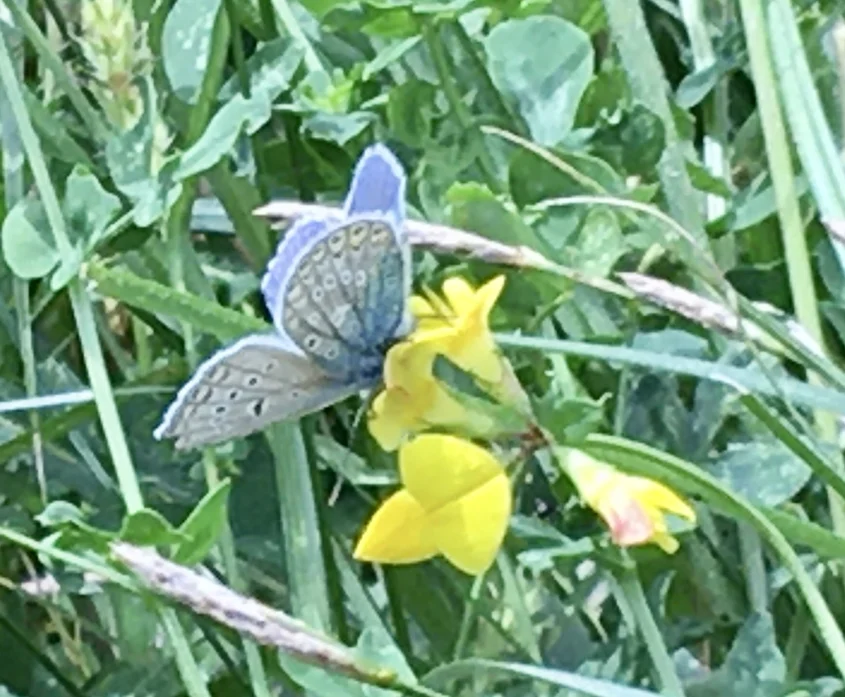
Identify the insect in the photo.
Polyommatus icarus
